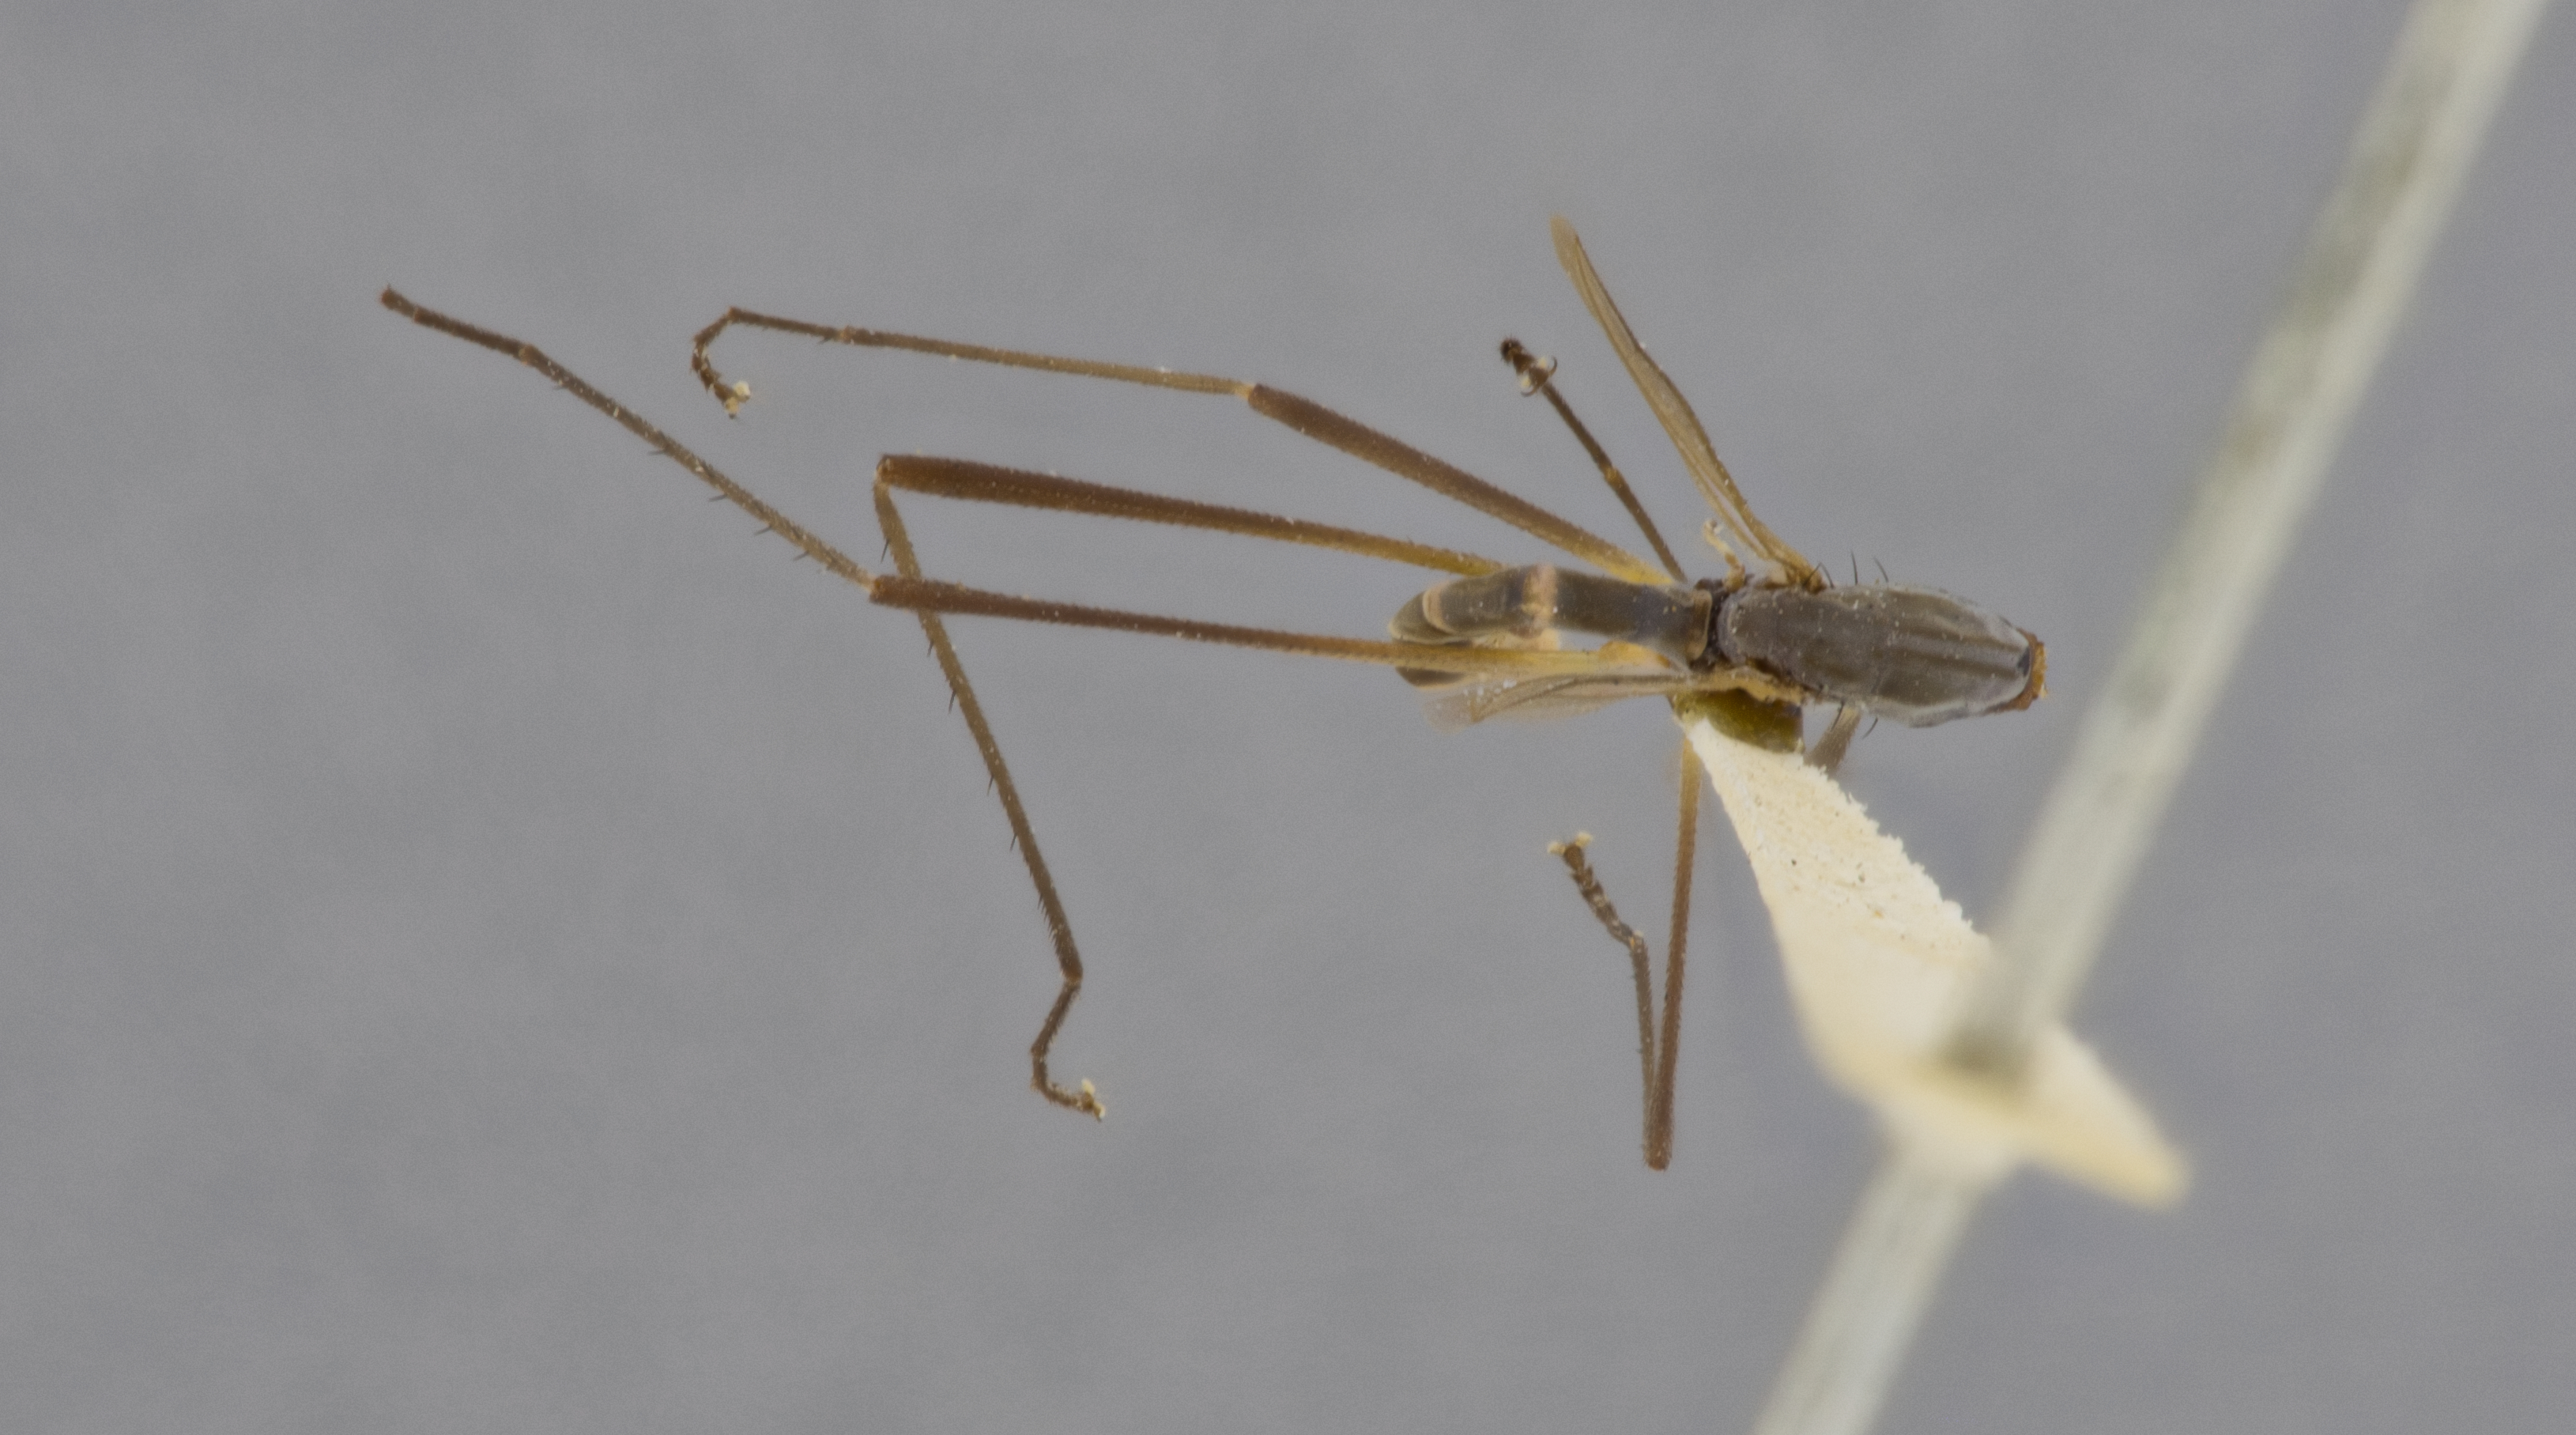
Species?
Micropeza bisetosa
